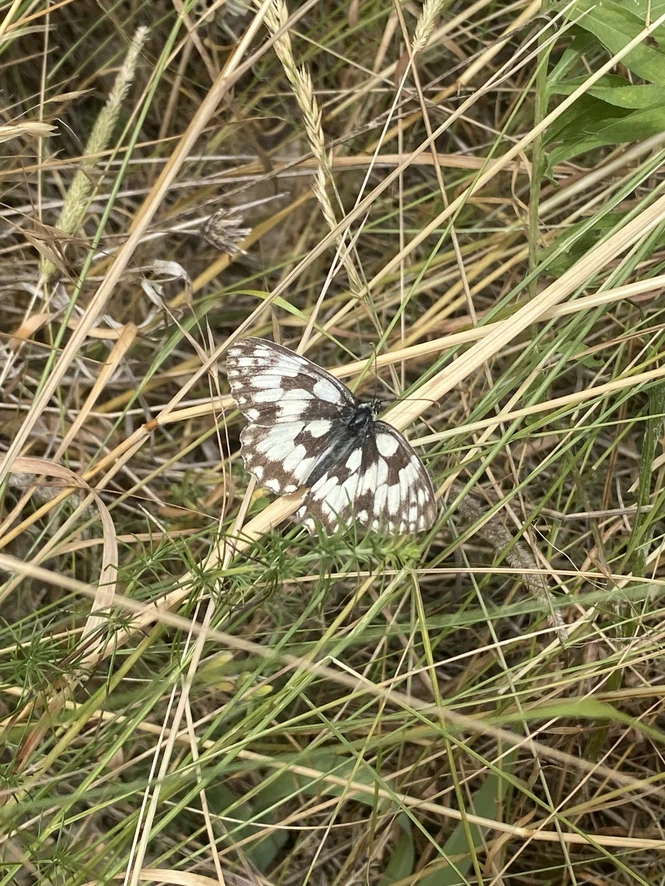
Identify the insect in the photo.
Melanargia galathea
